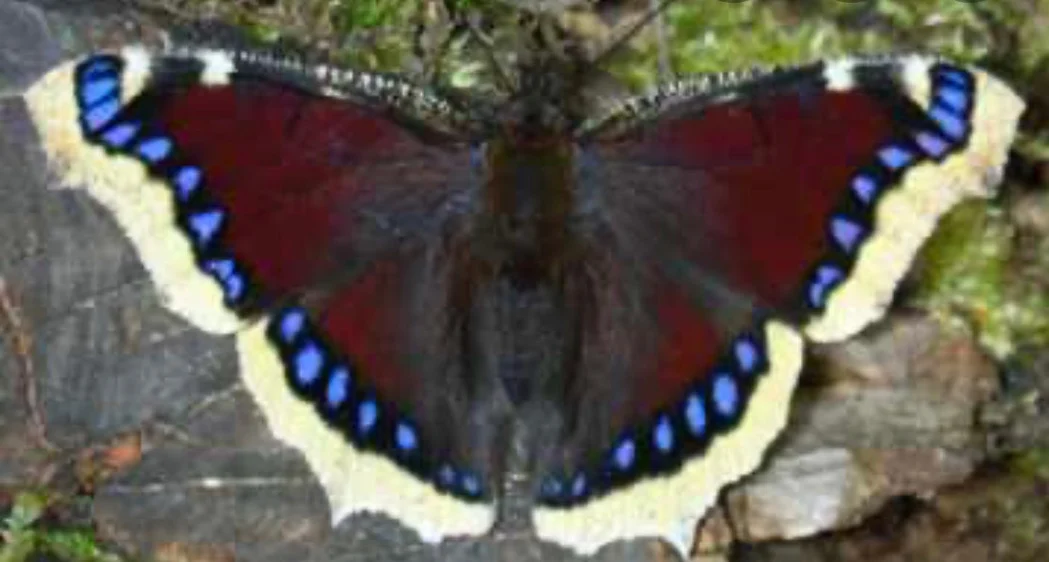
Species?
Nymphalis antiopa
